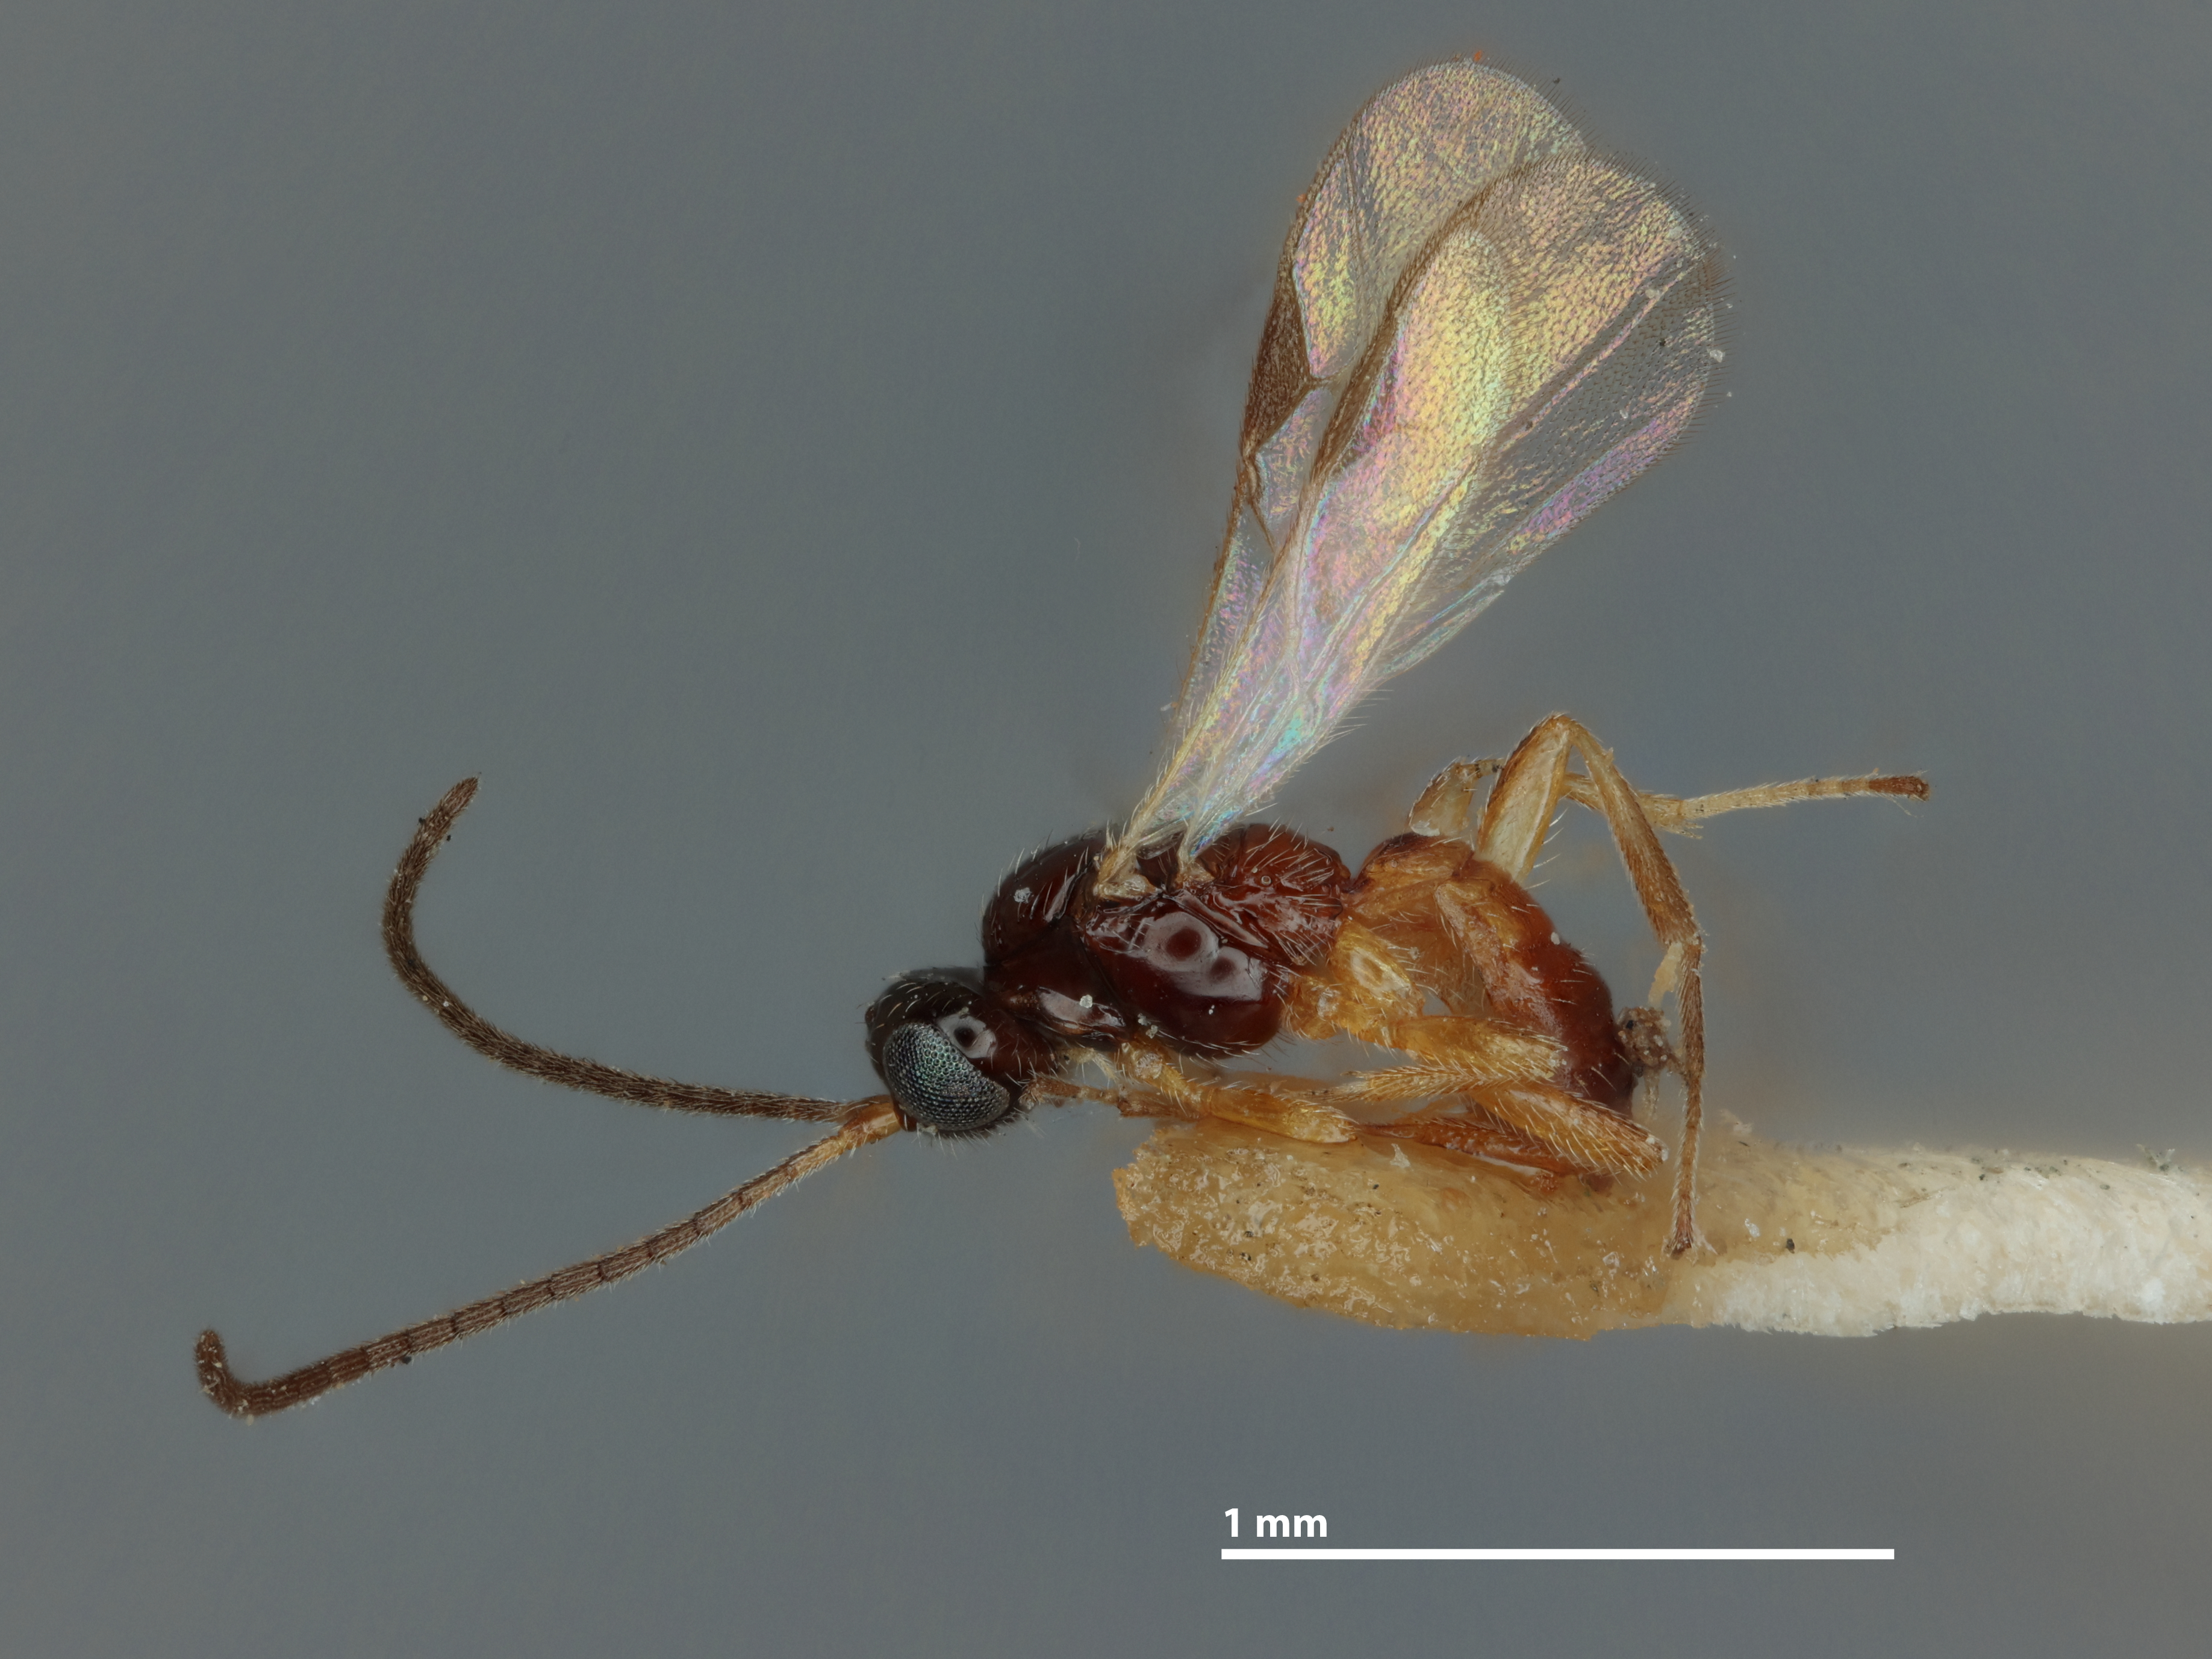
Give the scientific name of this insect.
Gnaptodon bicolor
